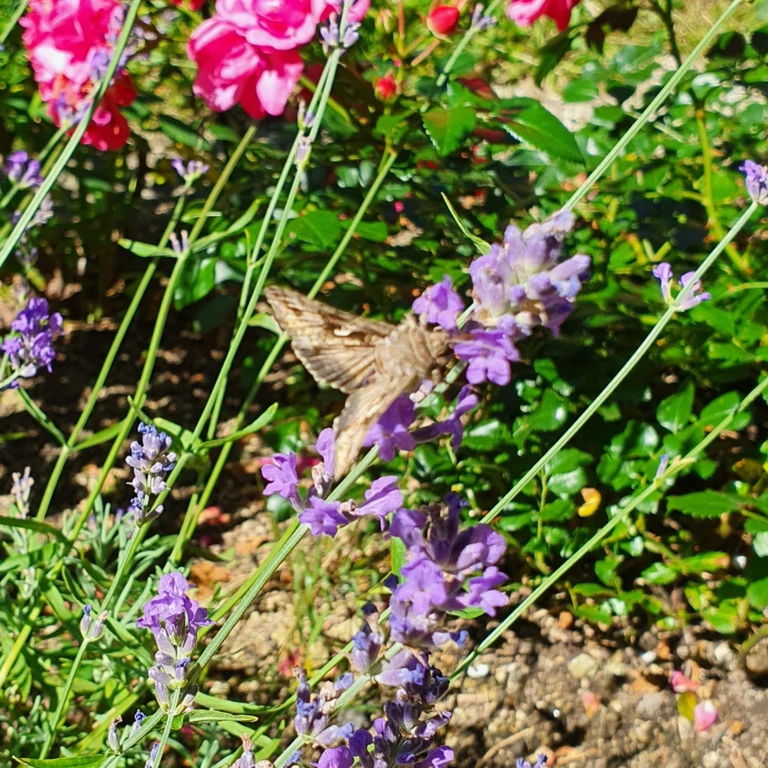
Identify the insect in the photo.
Autographa gamma
